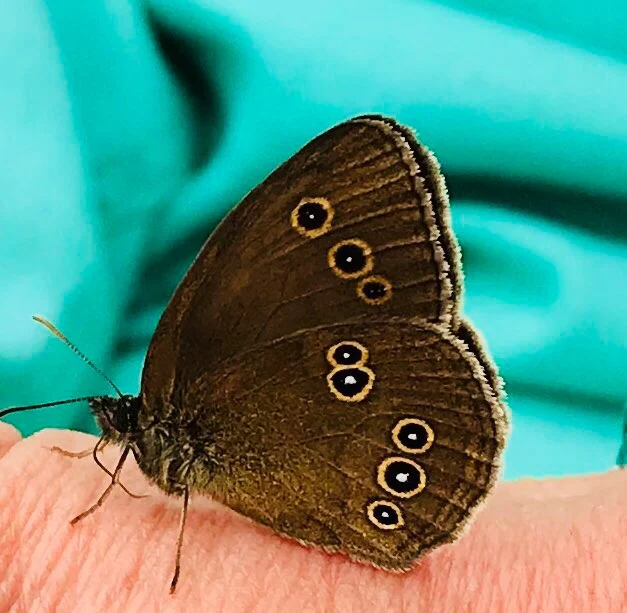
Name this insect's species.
Aphantopus hyperantus
